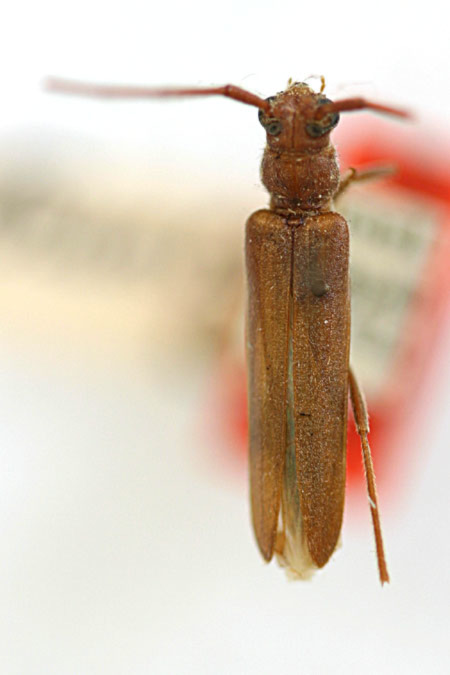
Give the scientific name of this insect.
Oeme rigida (also Oeme truncata)
